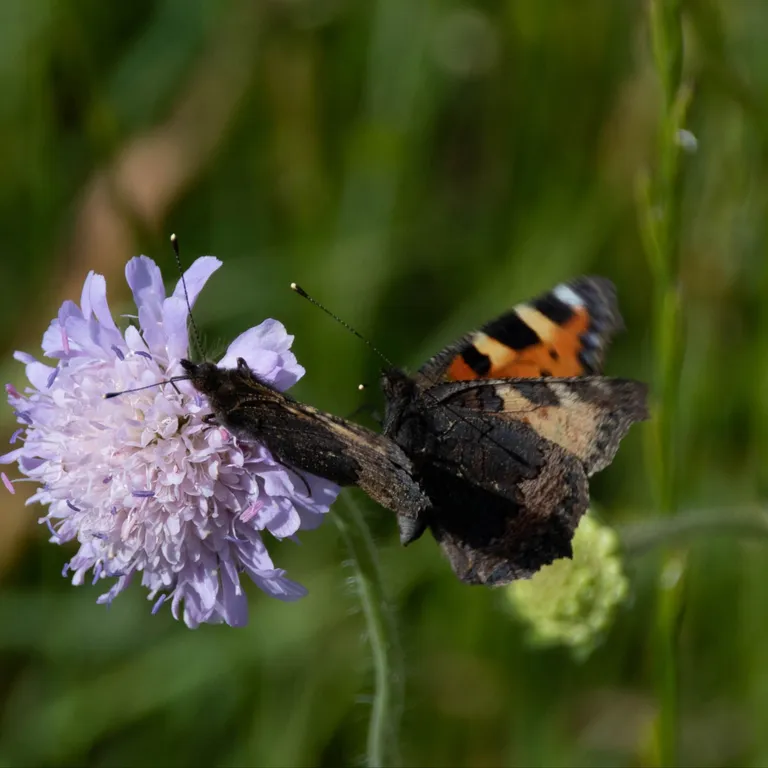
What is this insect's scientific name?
Aglais urticae
